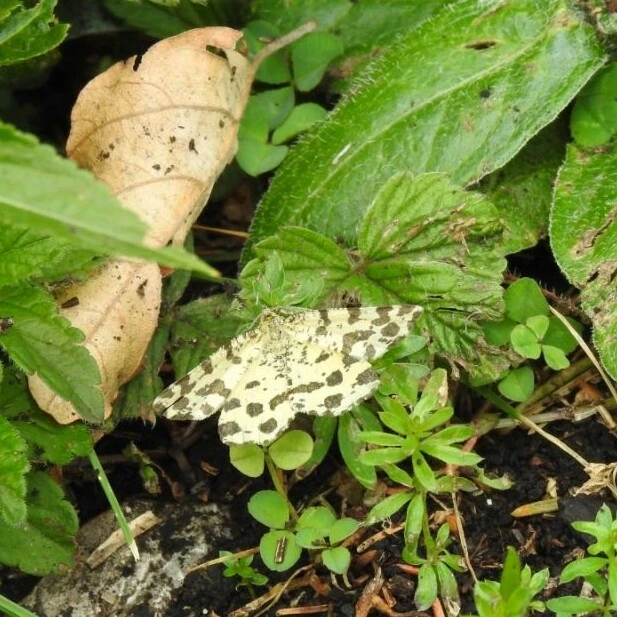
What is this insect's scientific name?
Pseudopanthera macularia
